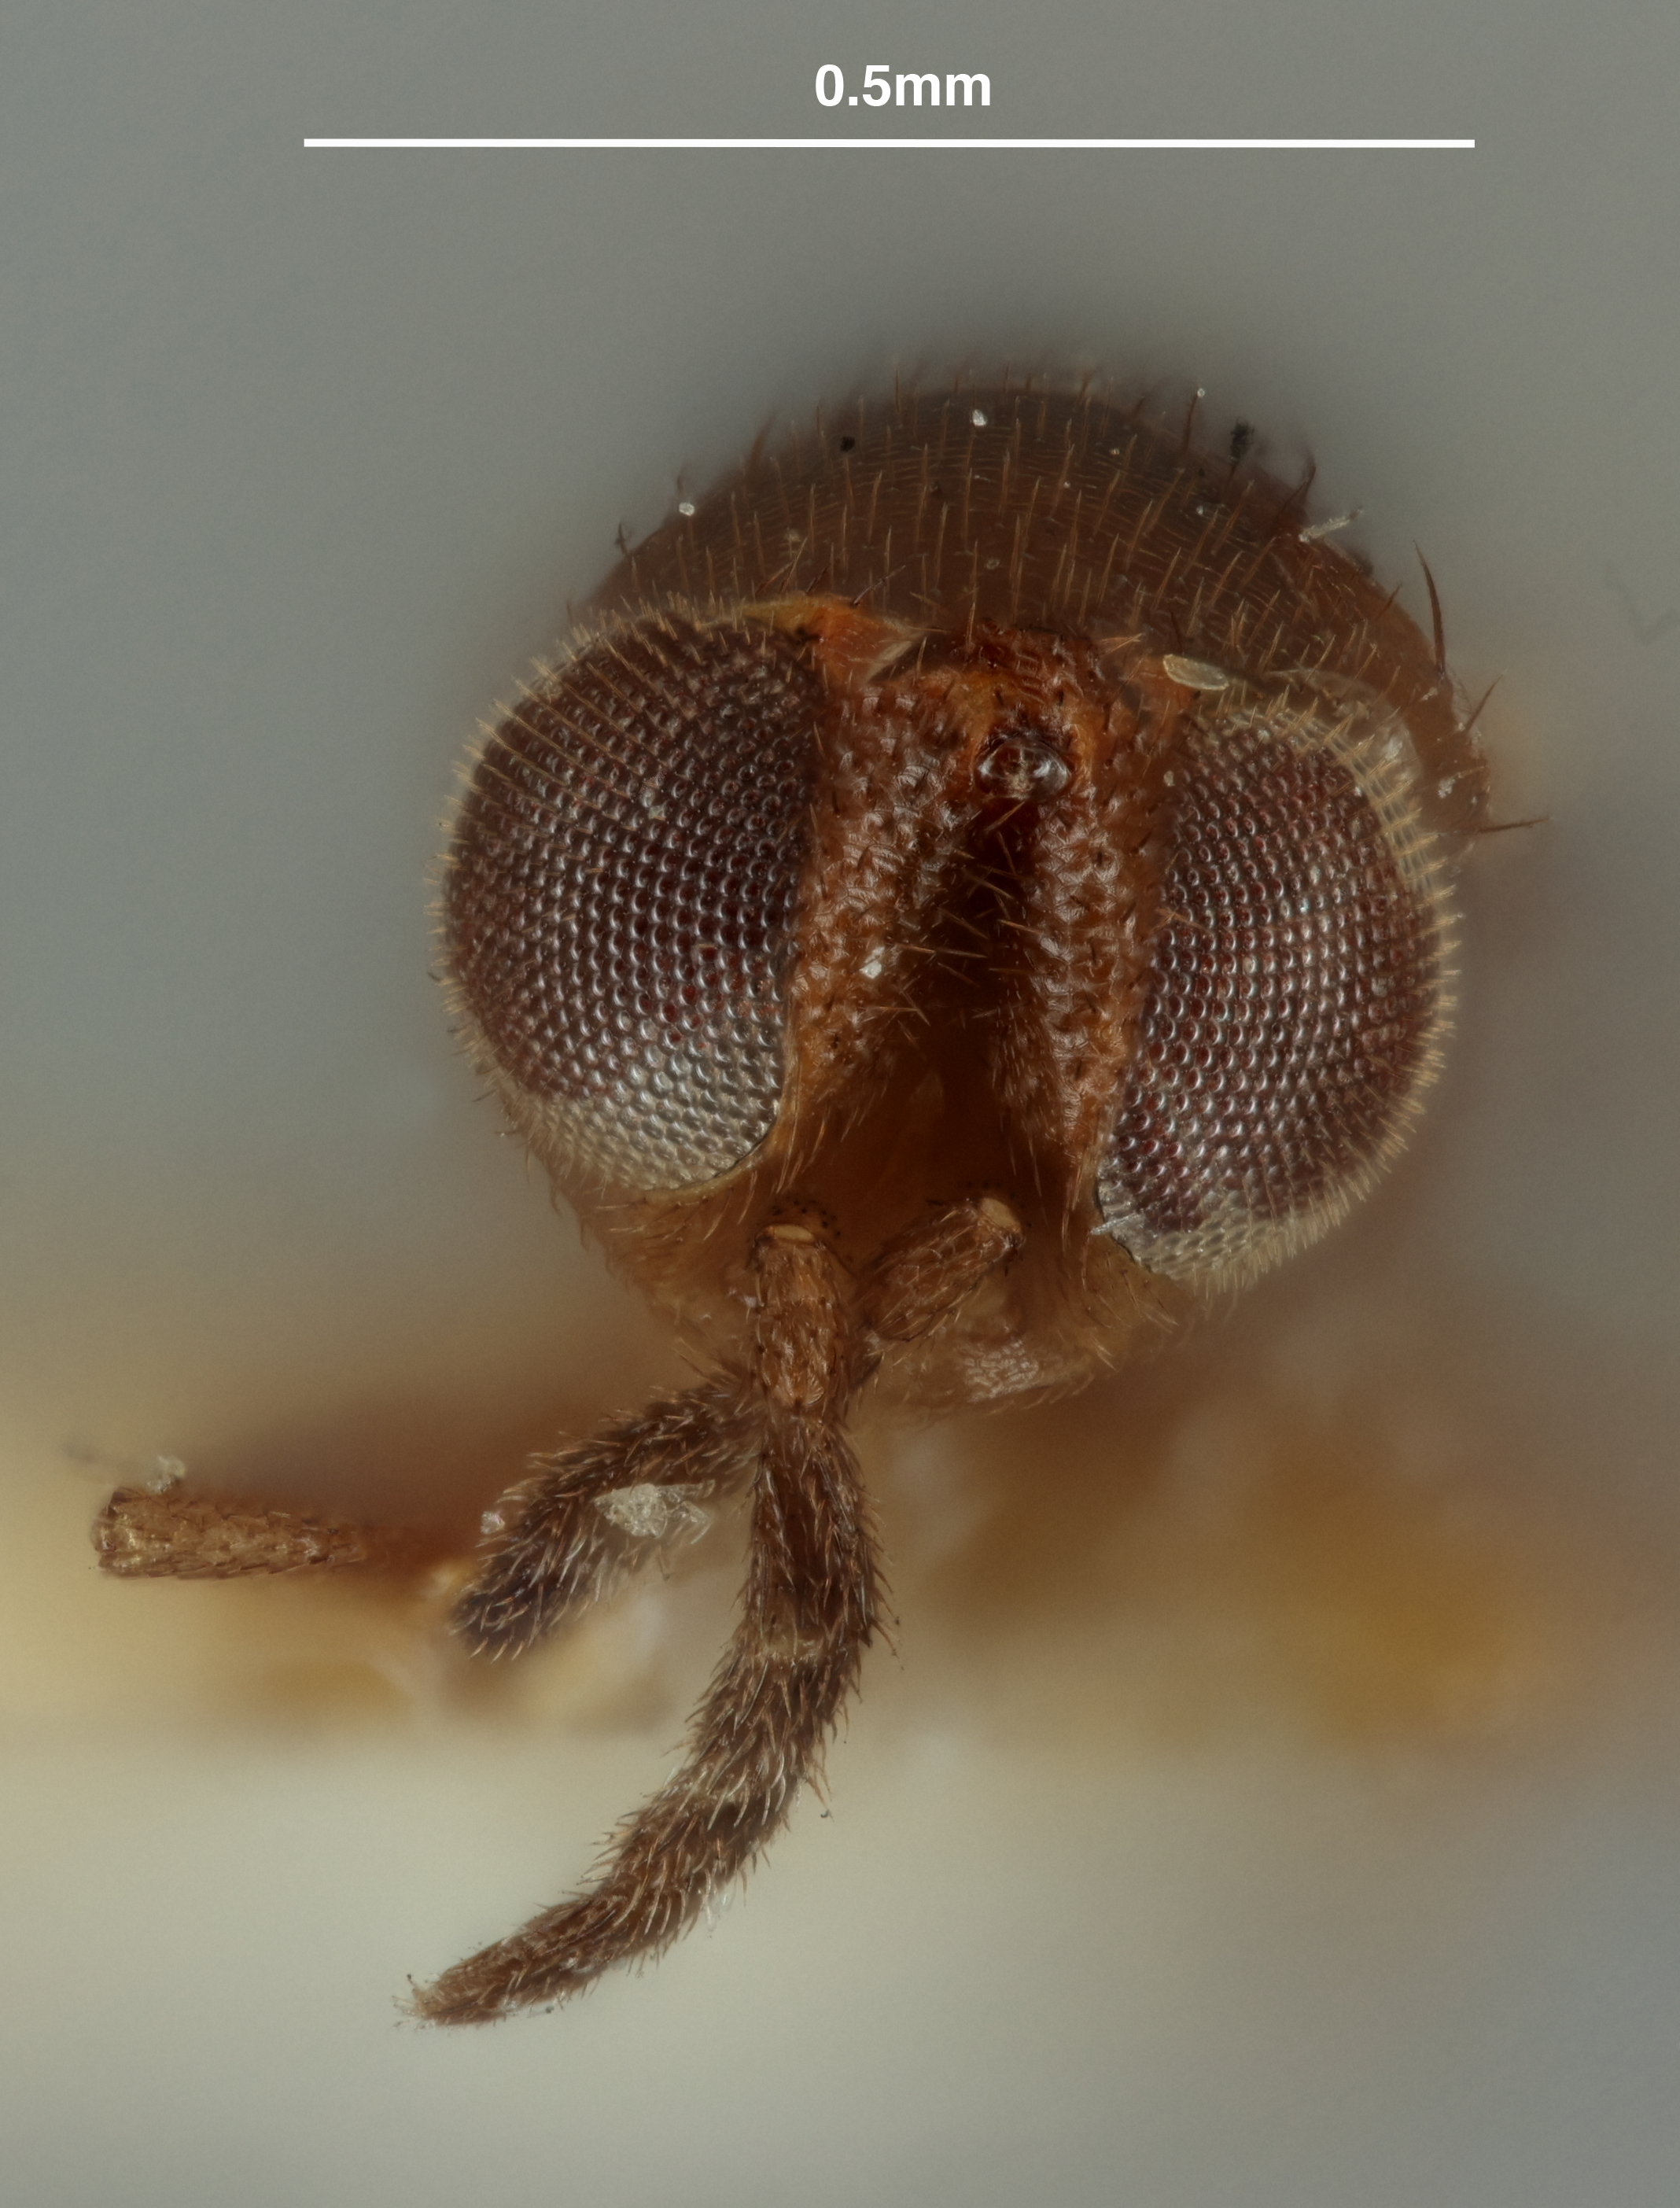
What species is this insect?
Aneristus youngi
